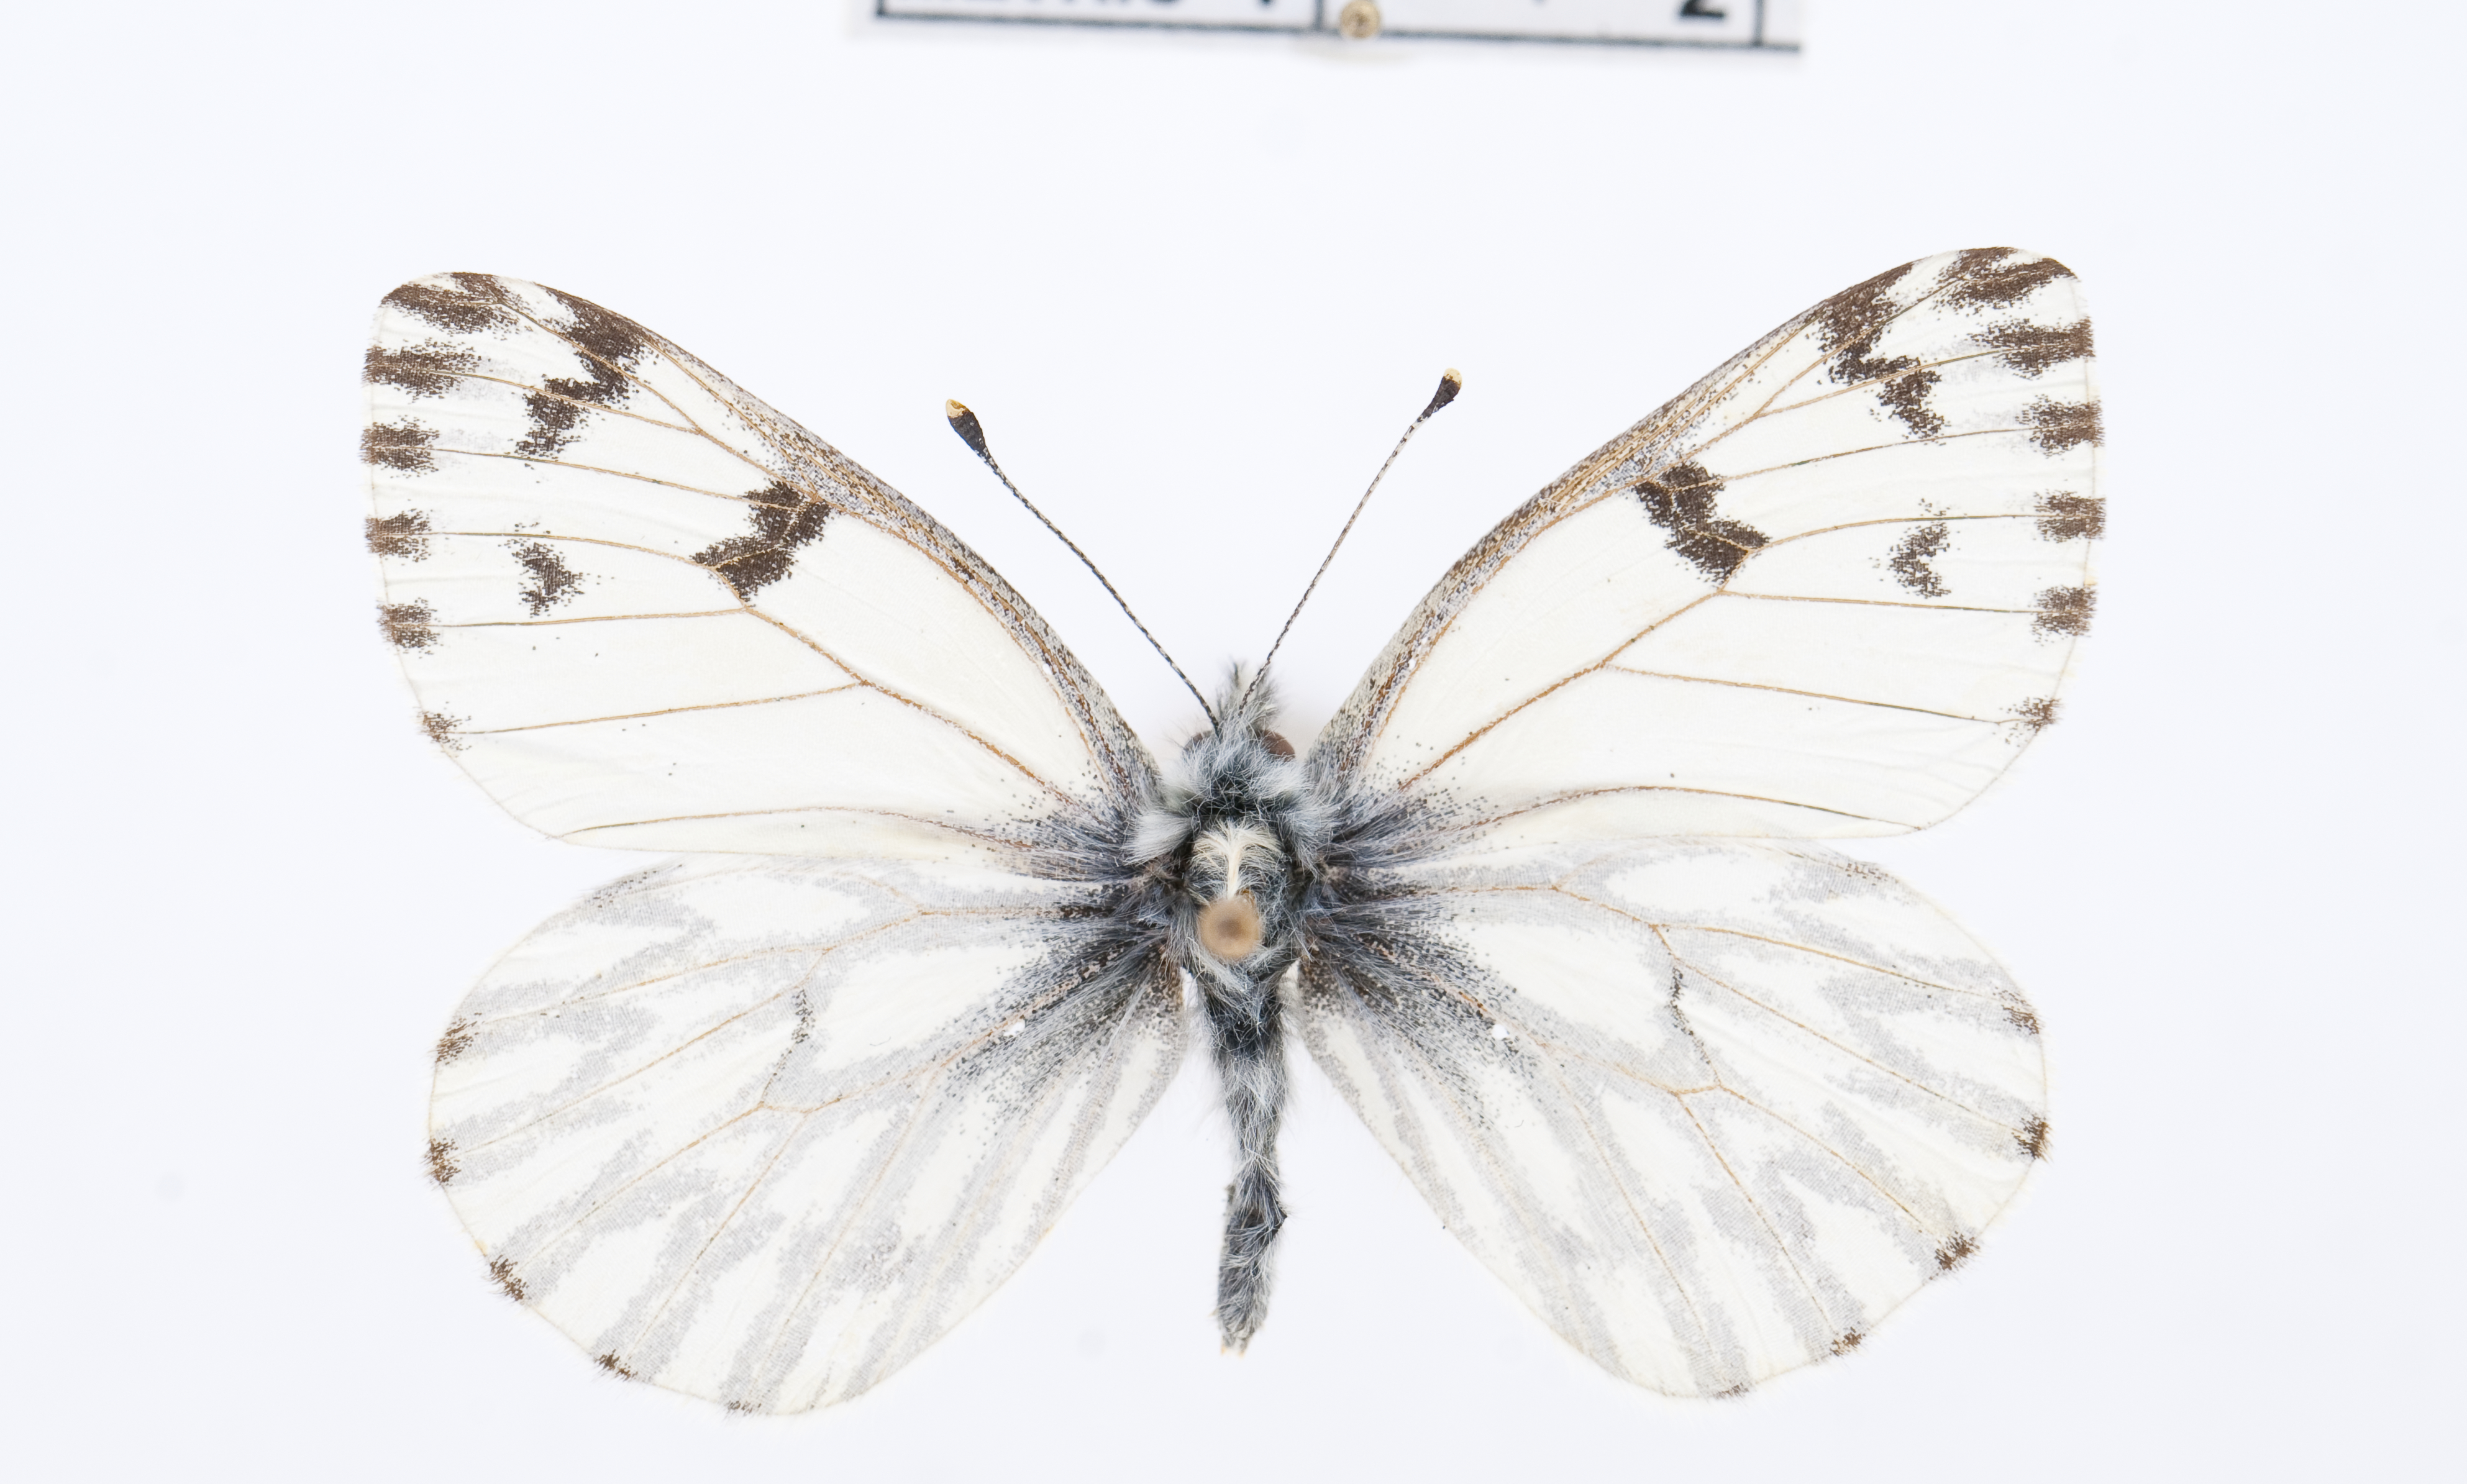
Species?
Pontia sisymbrii
